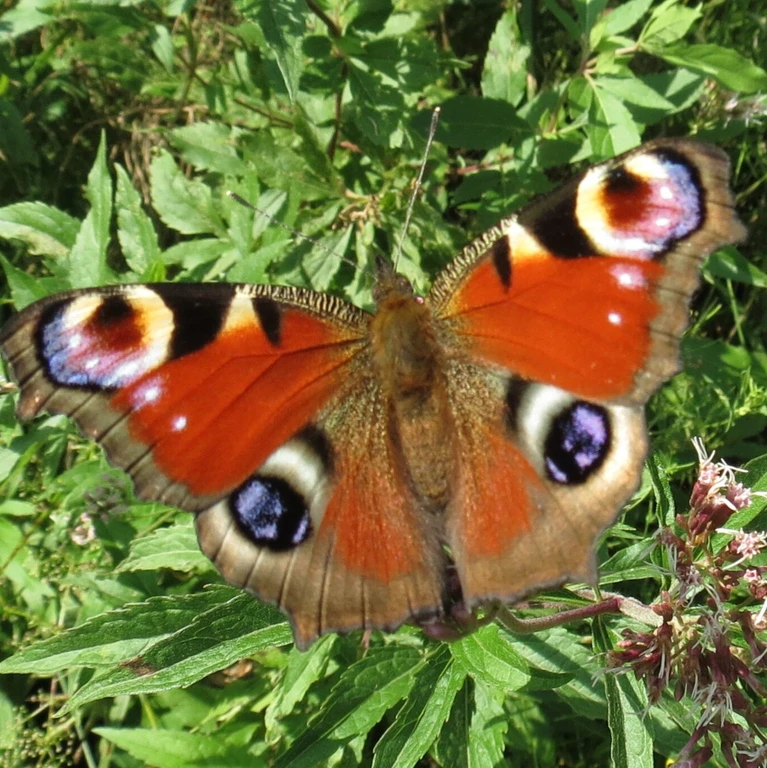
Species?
Aglais io
